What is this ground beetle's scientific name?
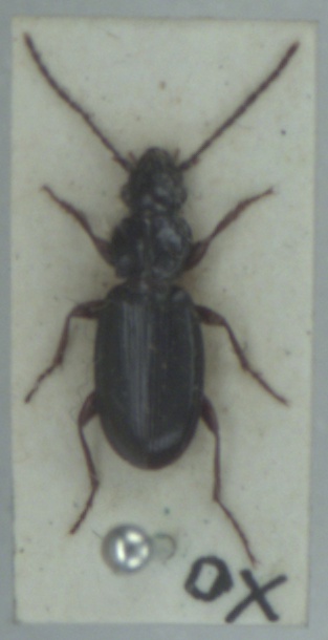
Patrobus atrorufus
